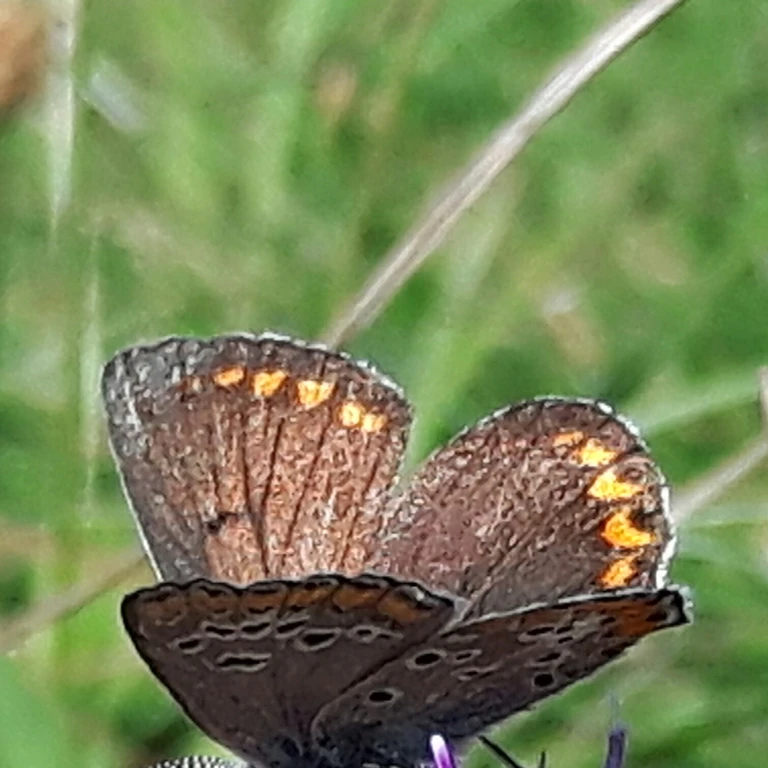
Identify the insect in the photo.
Aricia agestis/artaxerxes
